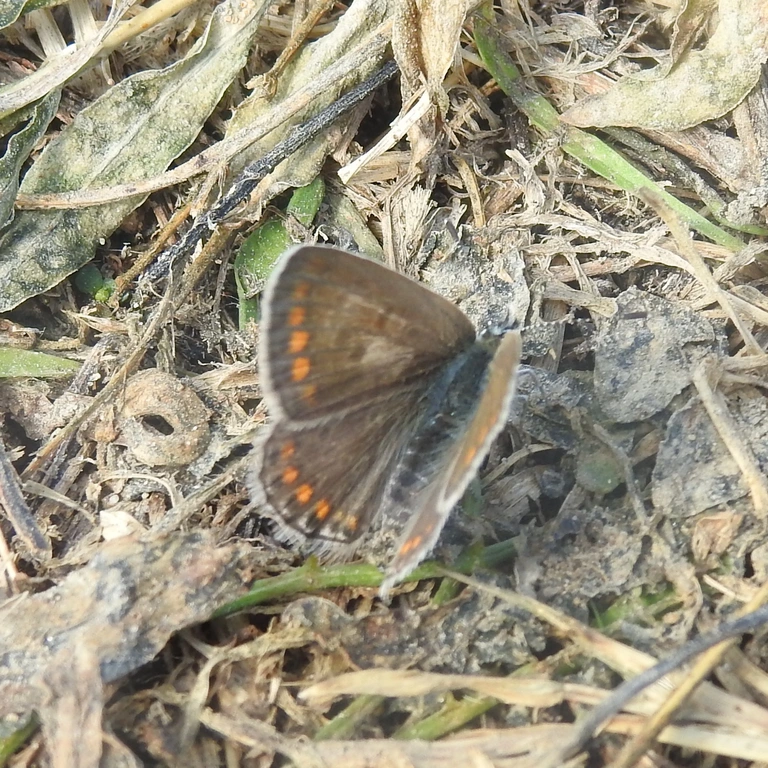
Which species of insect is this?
Aricia agestis/artaxerxes
